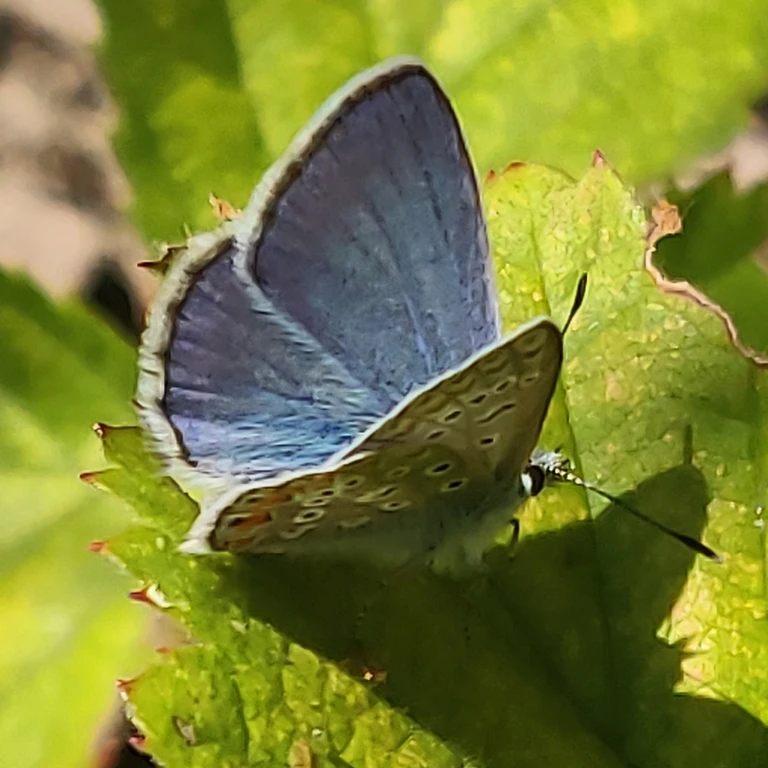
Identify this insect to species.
Polyommatus icarus
